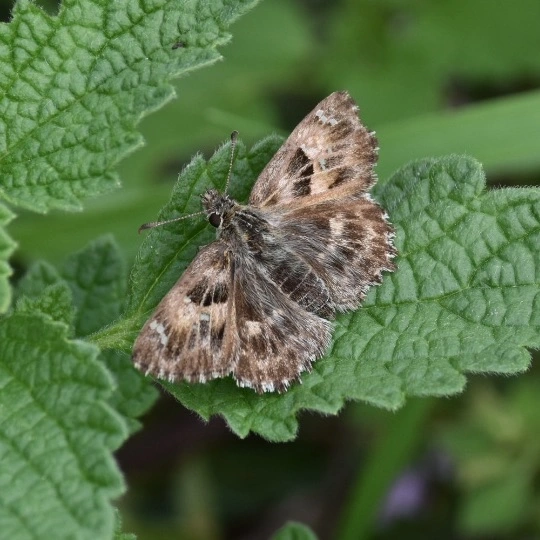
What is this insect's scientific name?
Carcharodus alceae
